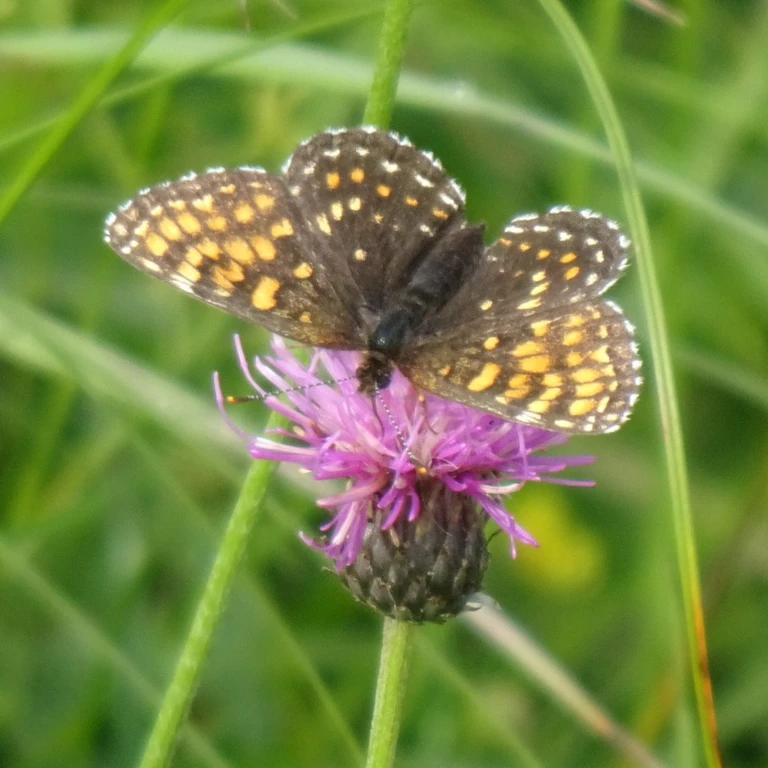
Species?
Melitaea diamina
